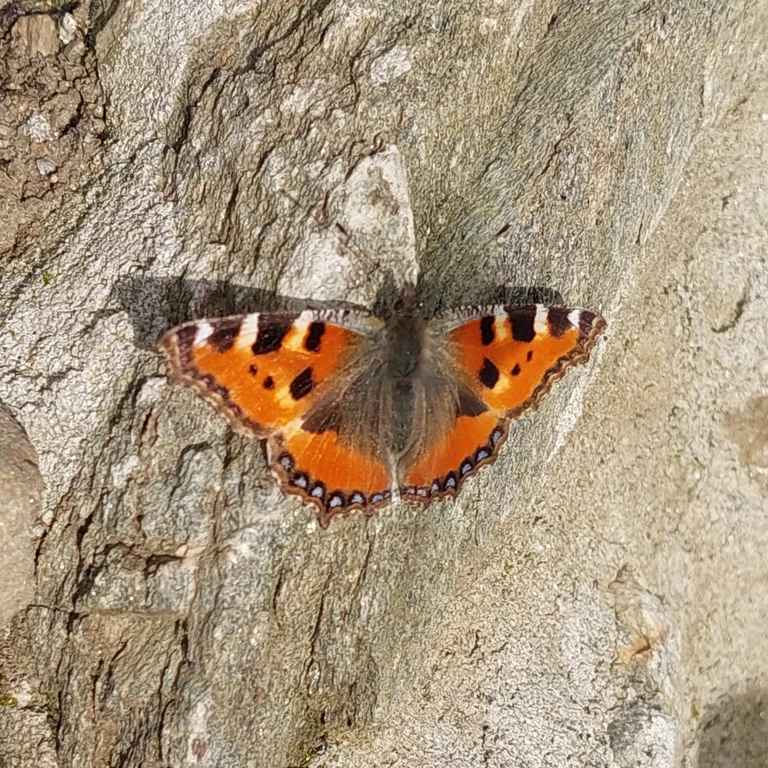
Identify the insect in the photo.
Aglais urticae
